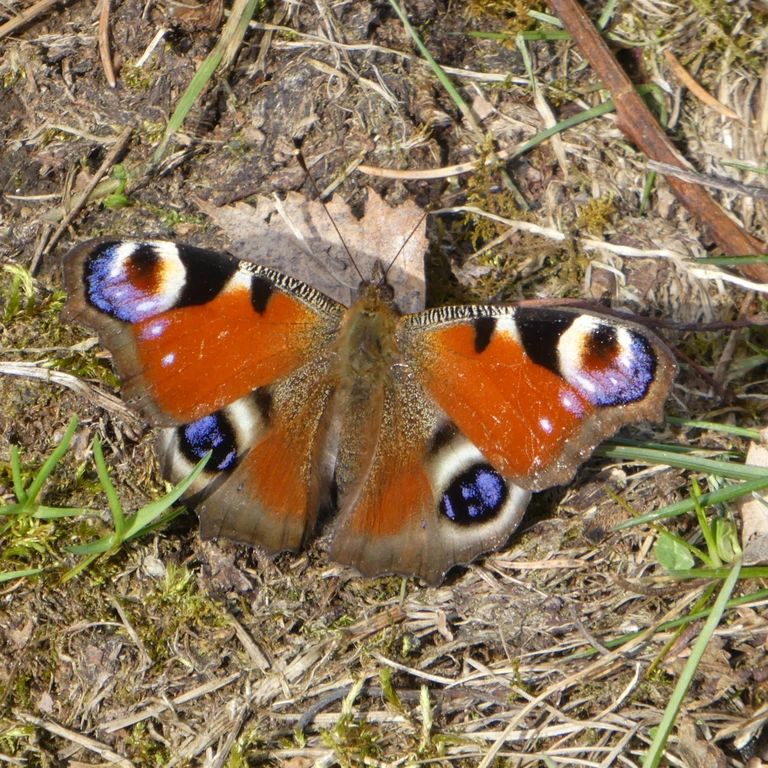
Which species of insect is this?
Aglais io
